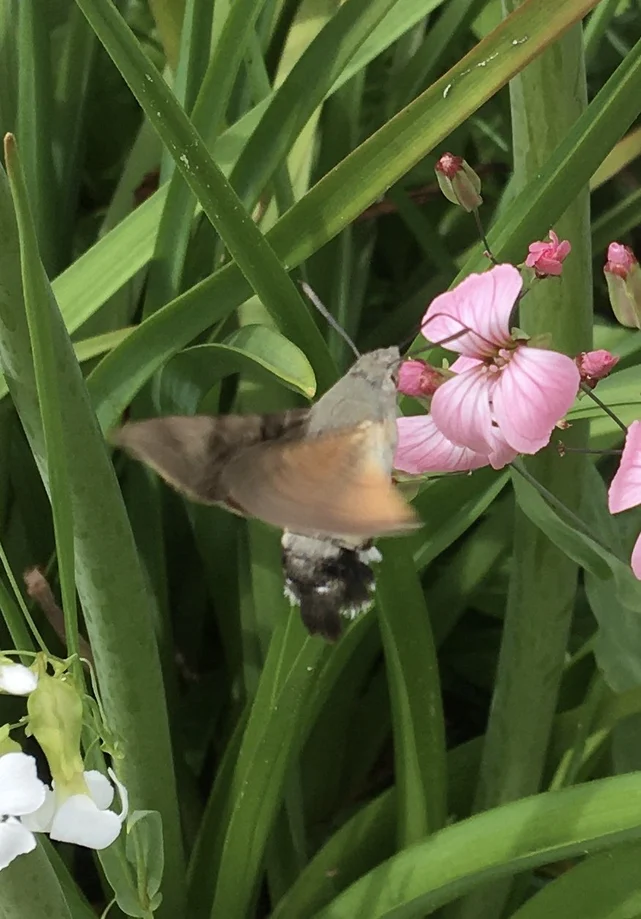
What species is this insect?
Macroglossum stellatarum
